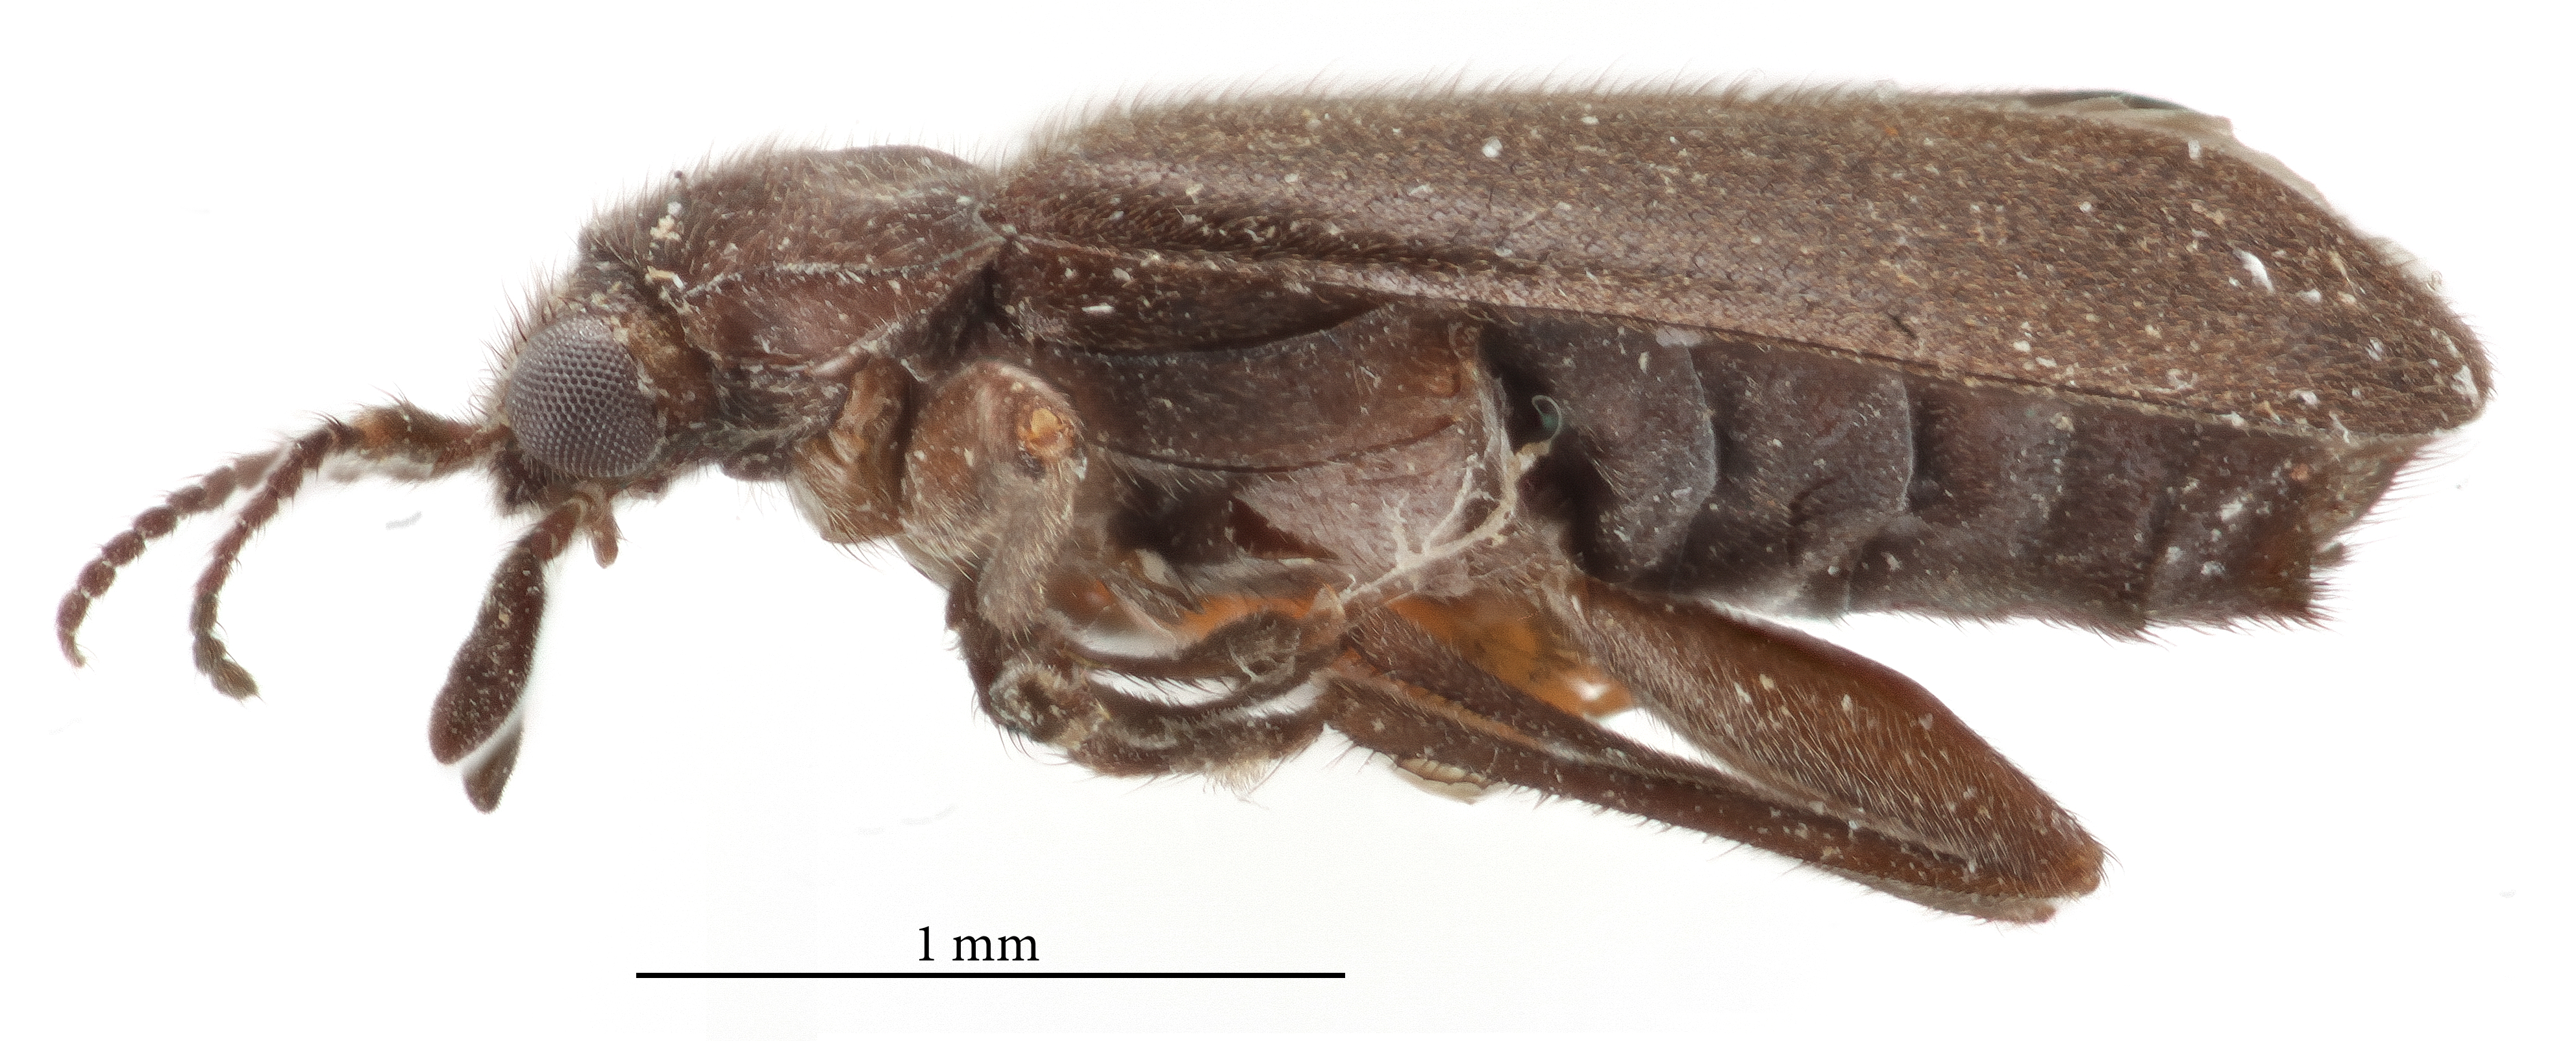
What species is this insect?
Psephenops smithi
